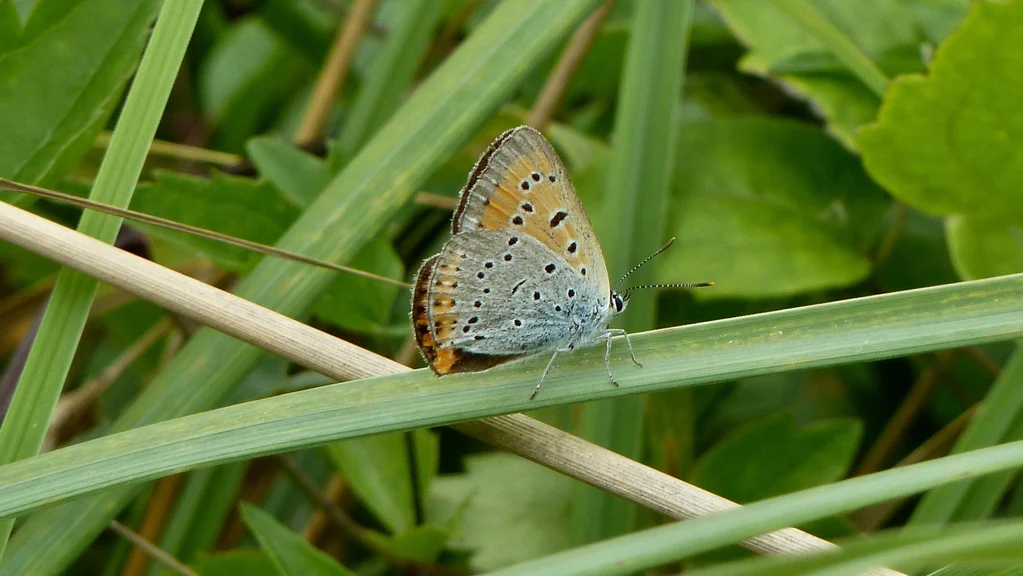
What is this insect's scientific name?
Lycaena dispar
